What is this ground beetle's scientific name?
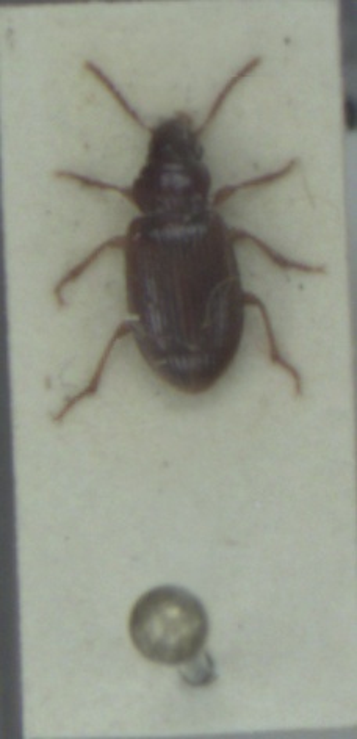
Bradycellus verbasci
